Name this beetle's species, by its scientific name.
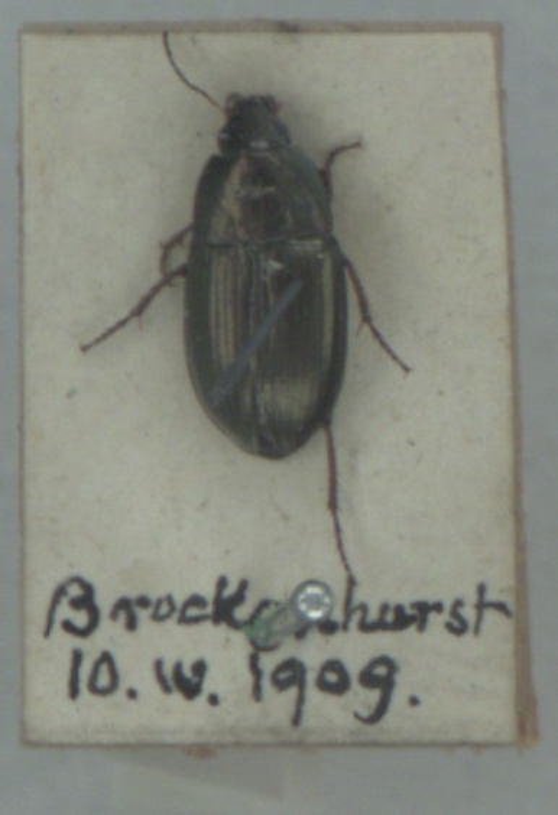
Amara aenea
